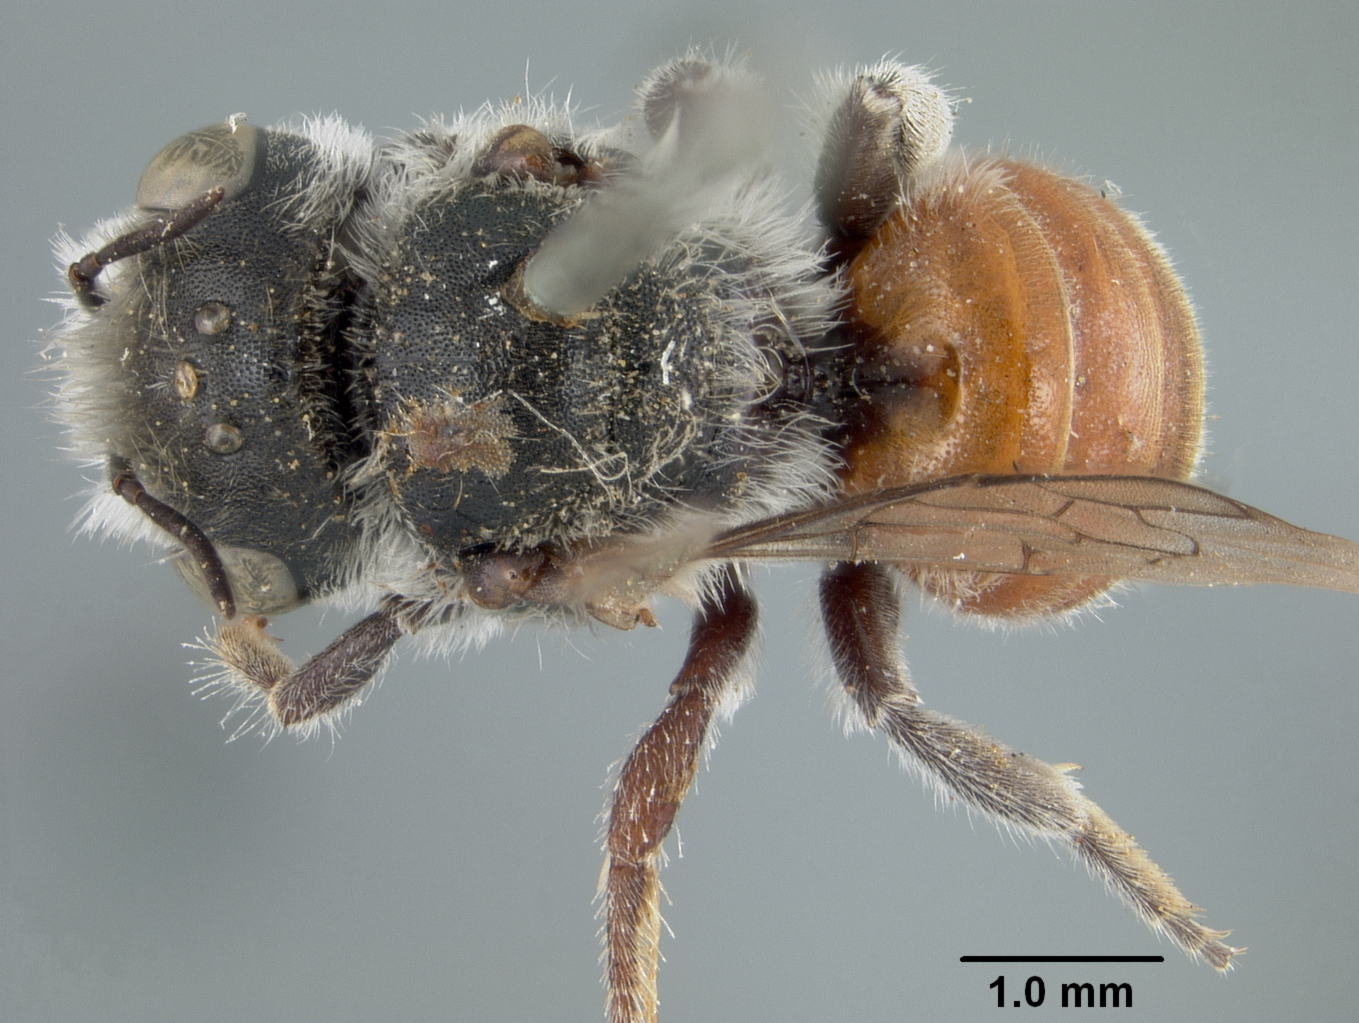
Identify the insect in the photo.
Osmia remotula
